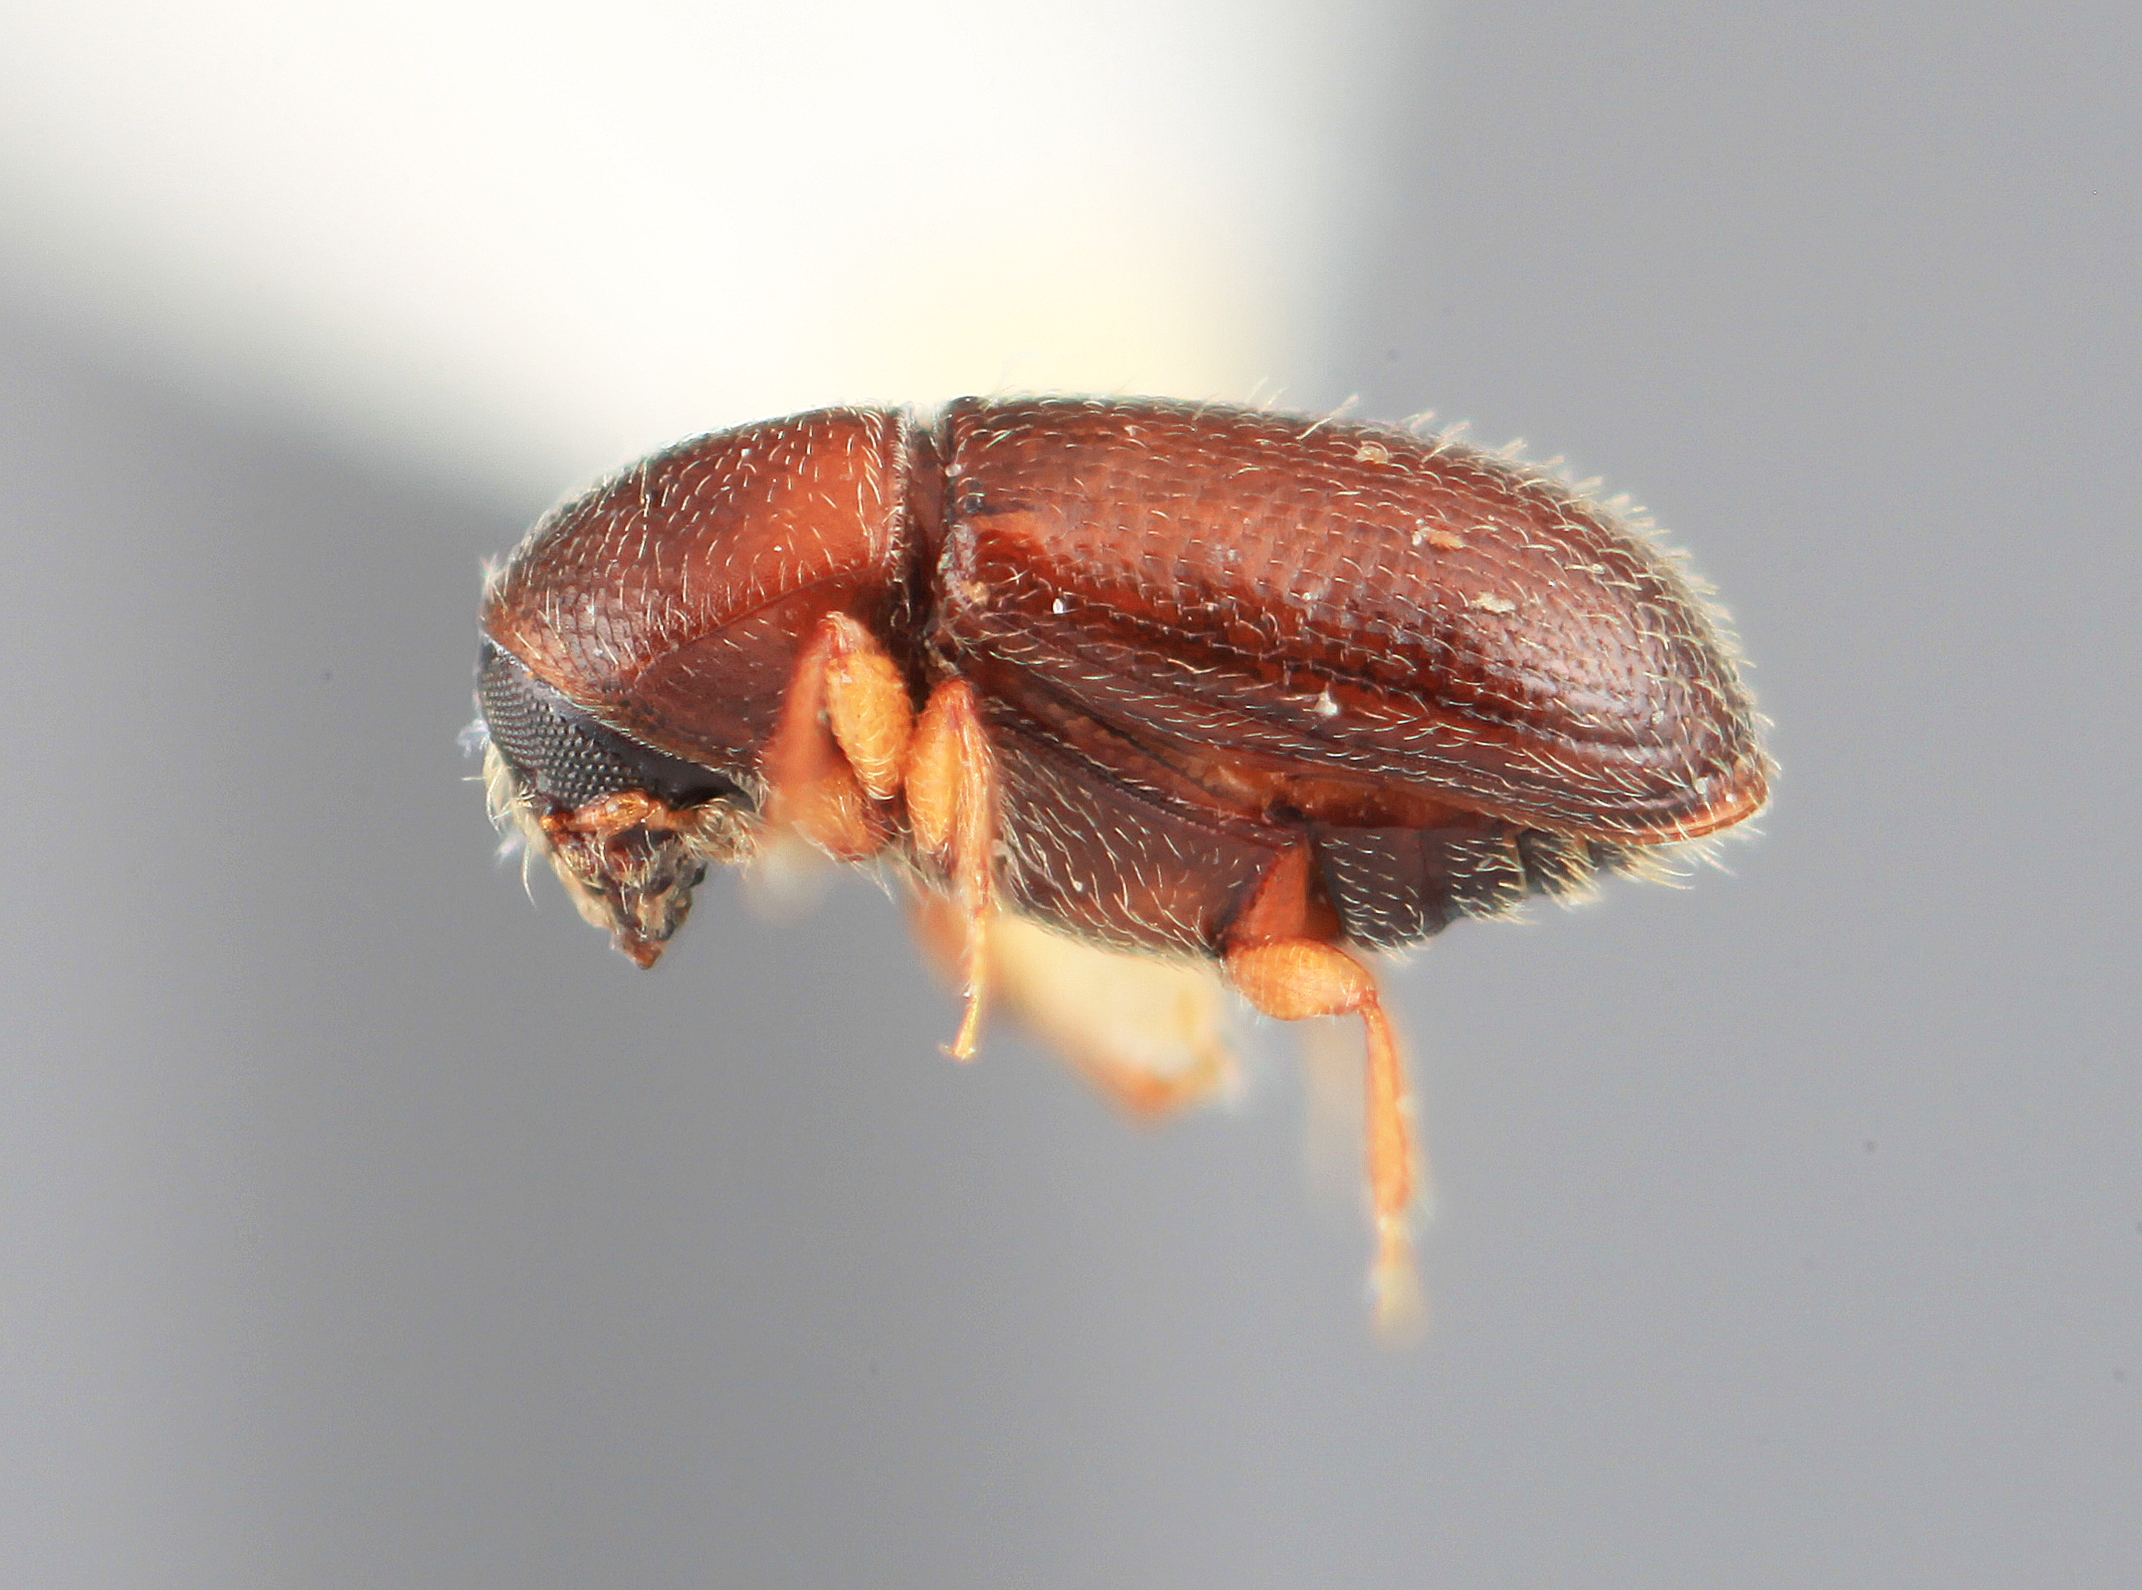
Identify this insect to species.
Scolytodes erineophilus
